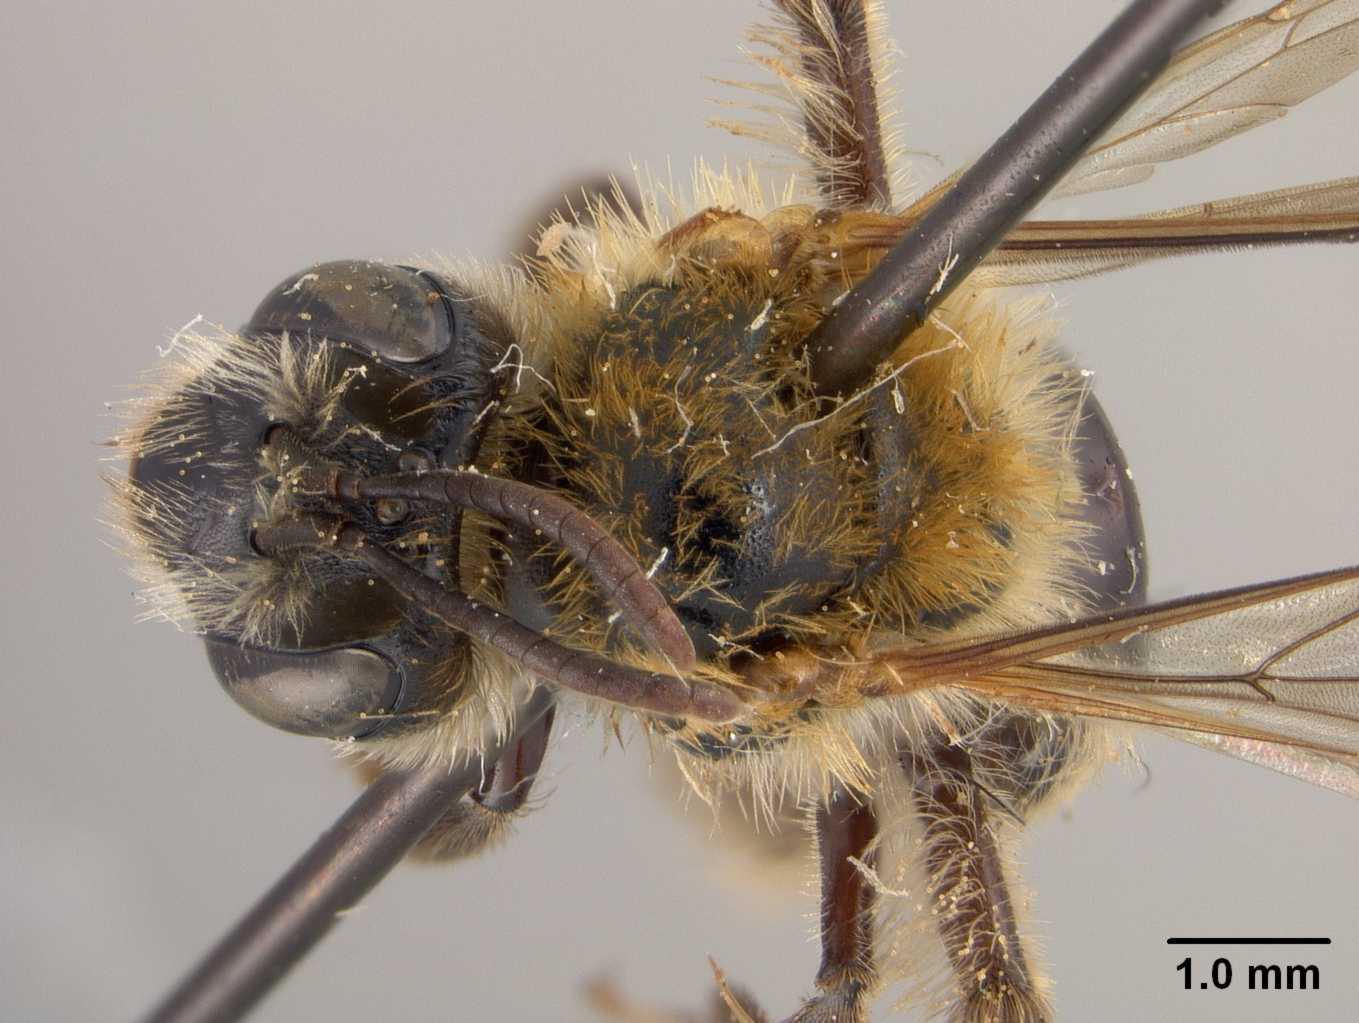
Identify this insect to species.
Andrena uyacensis
